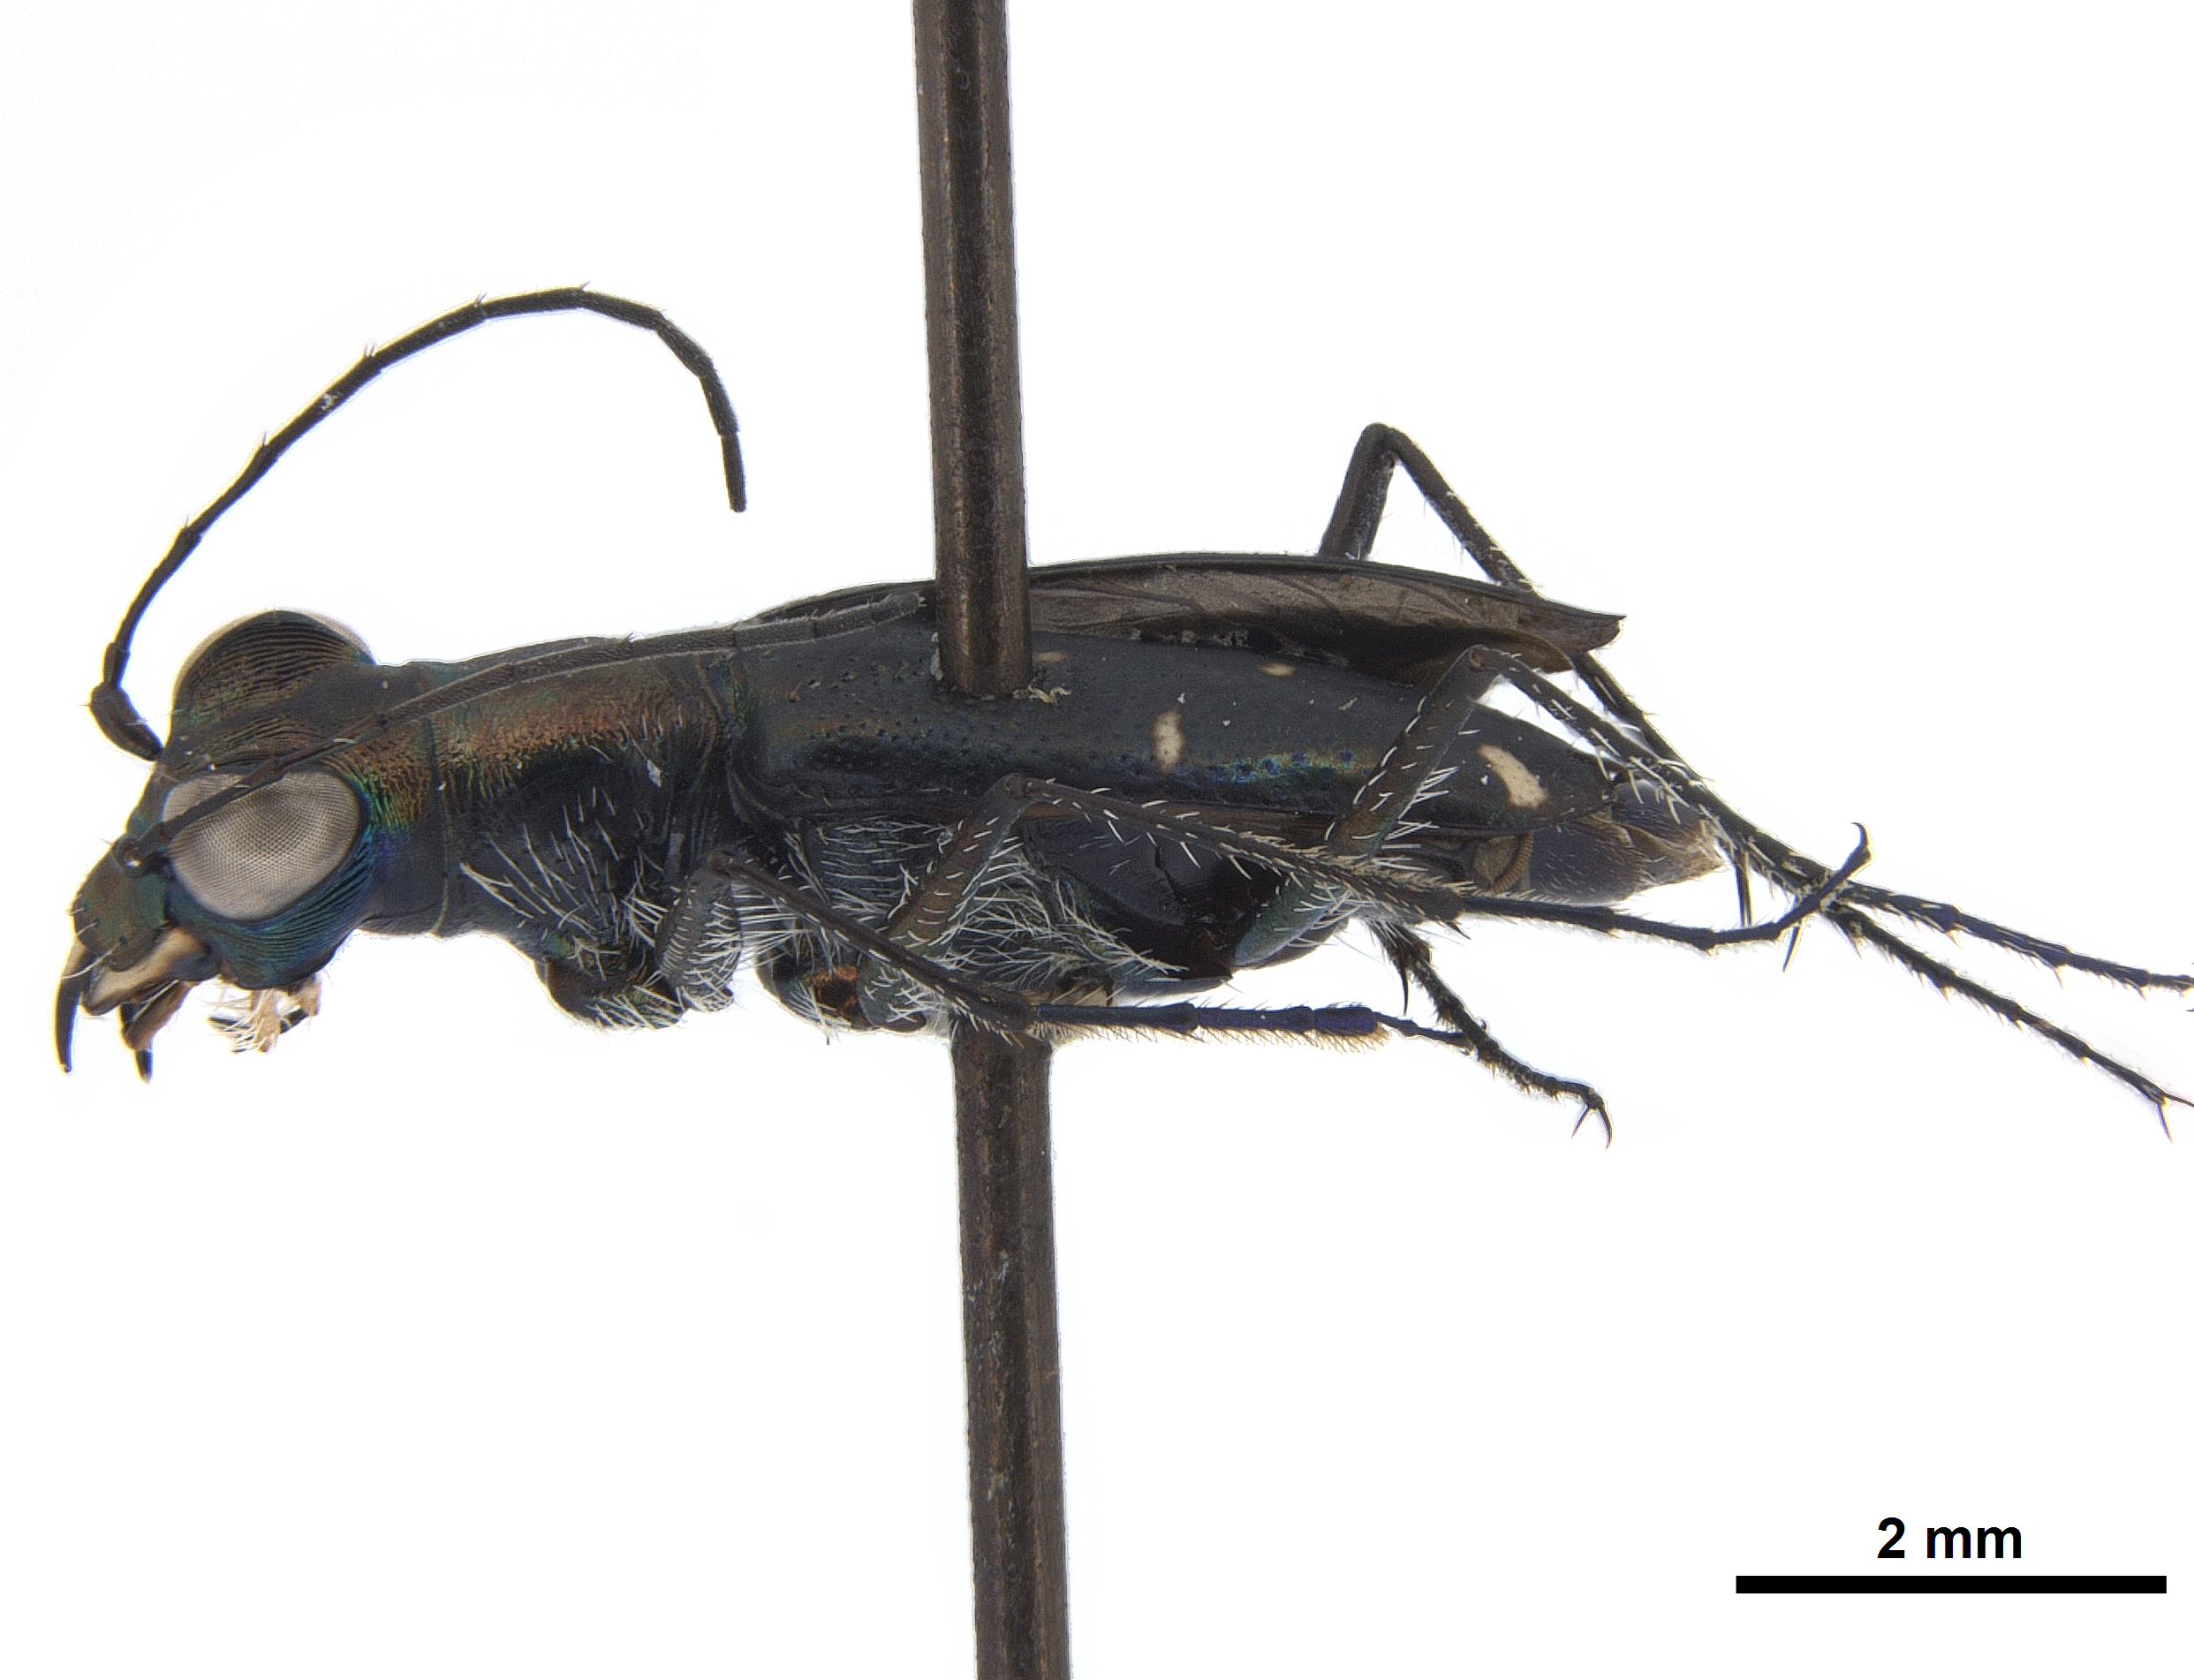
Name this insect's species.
Cicindela belli
